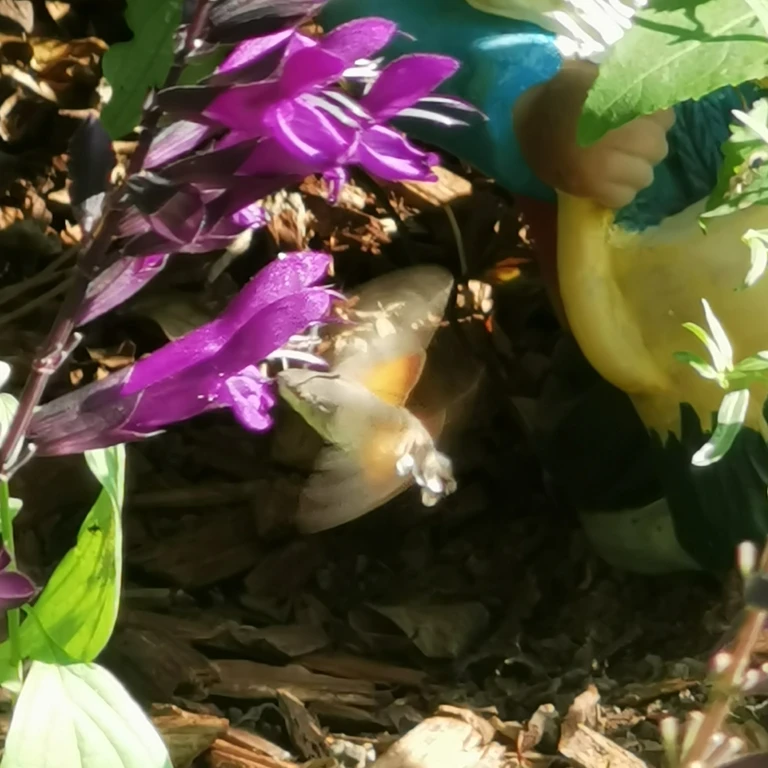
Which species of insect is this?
Macroglossum stellatarum
